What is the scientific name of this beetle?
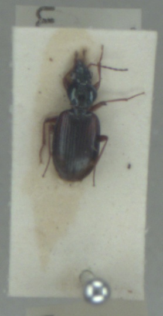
Bembidion tetracolum
